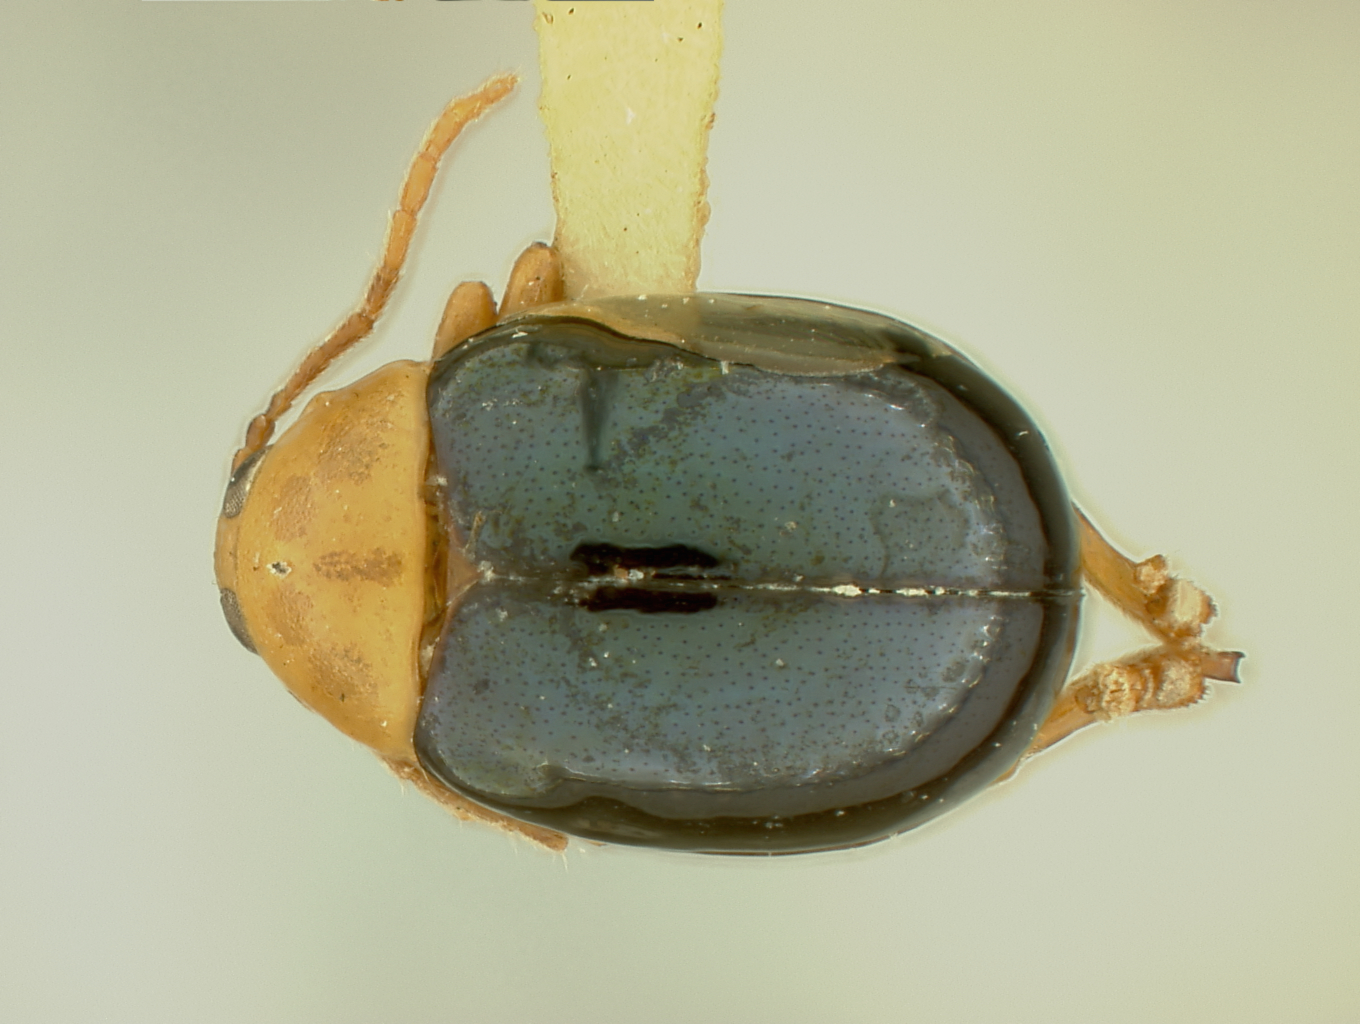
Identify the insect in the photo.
Megistops dissita
